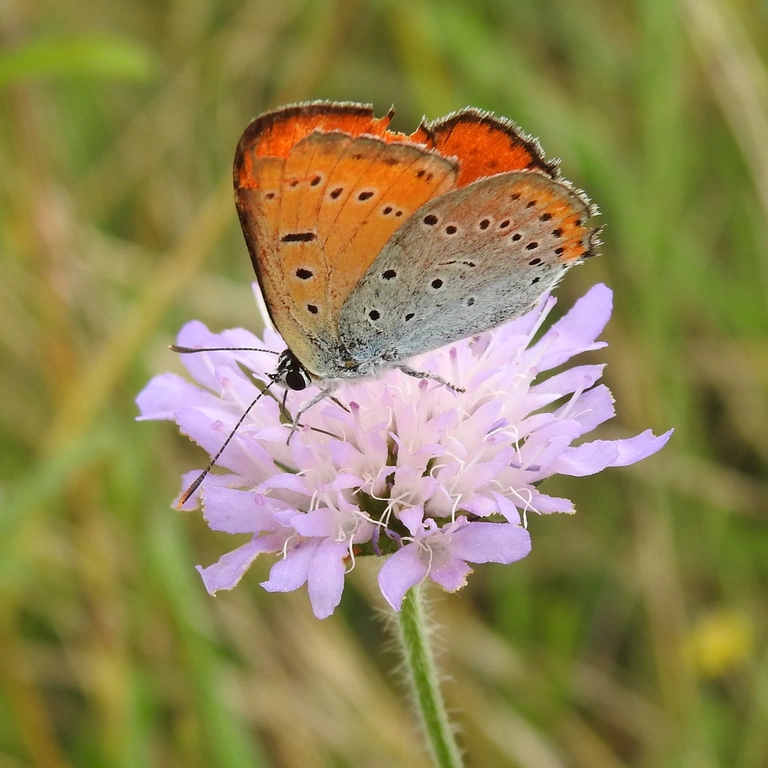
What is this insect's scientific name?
Lycaena dispar
